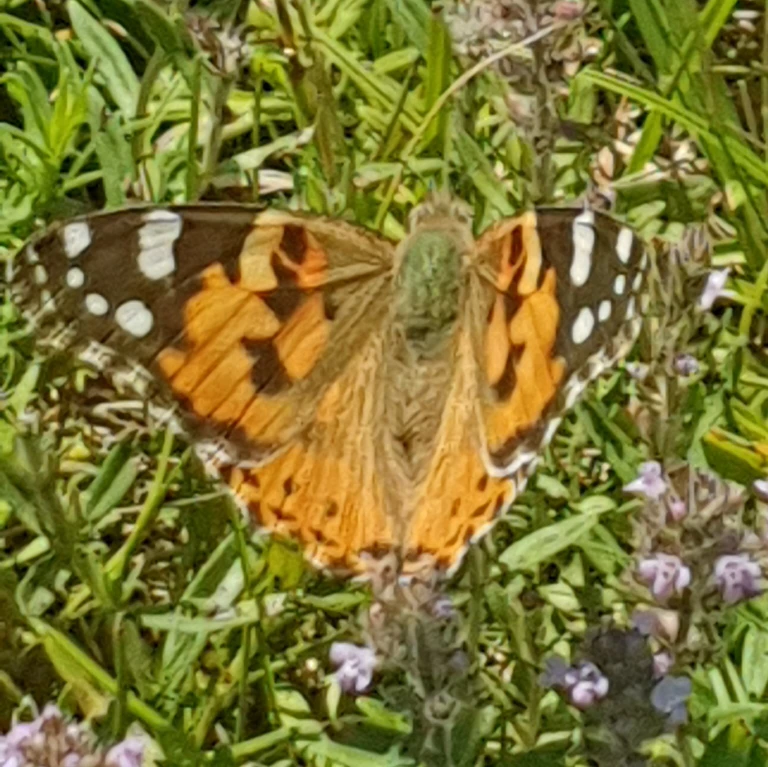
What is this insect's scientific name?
Vanessa cardui
